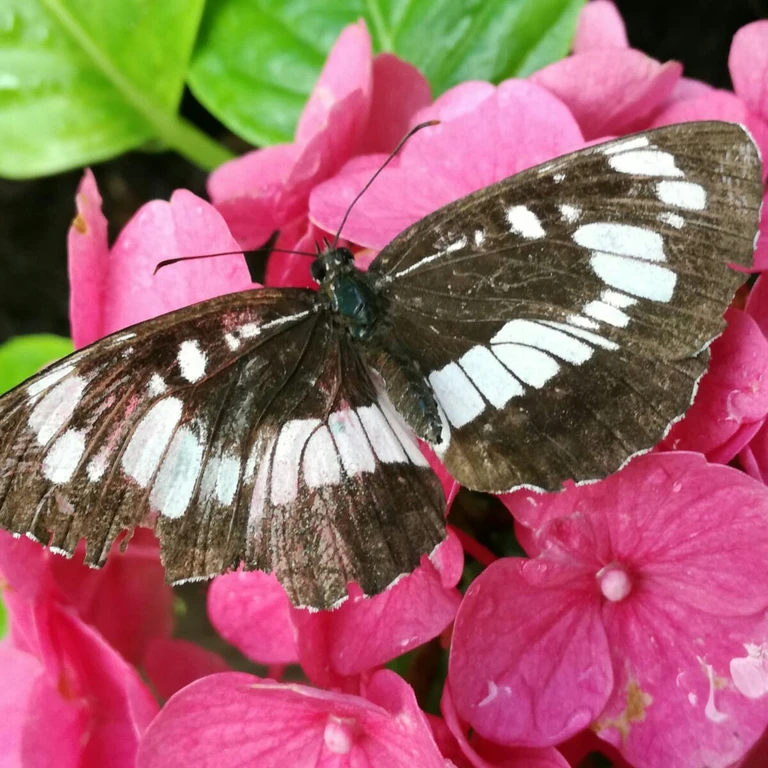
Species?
Neptis rivularis
